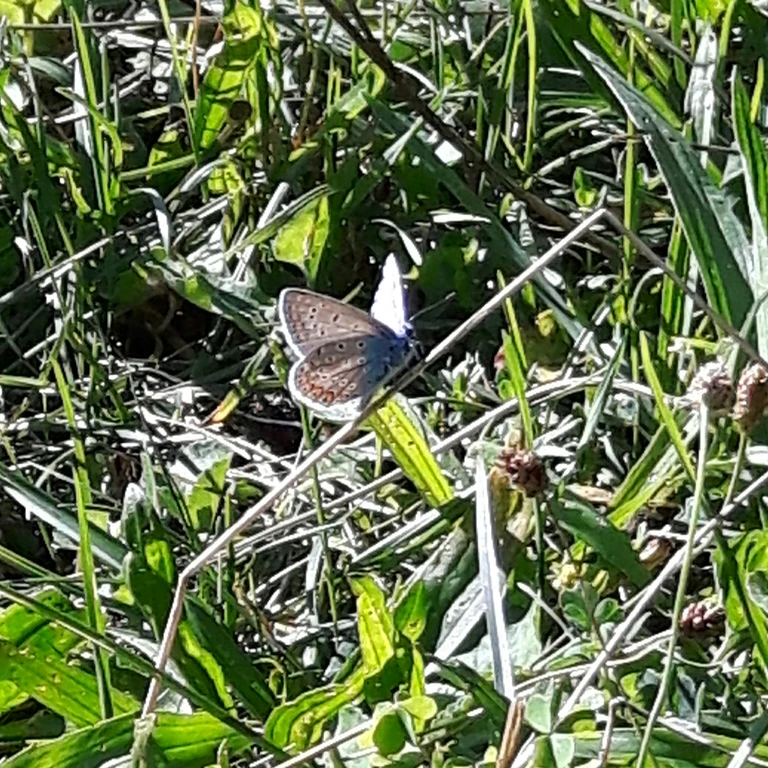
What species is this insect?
Polyommatus icarus
